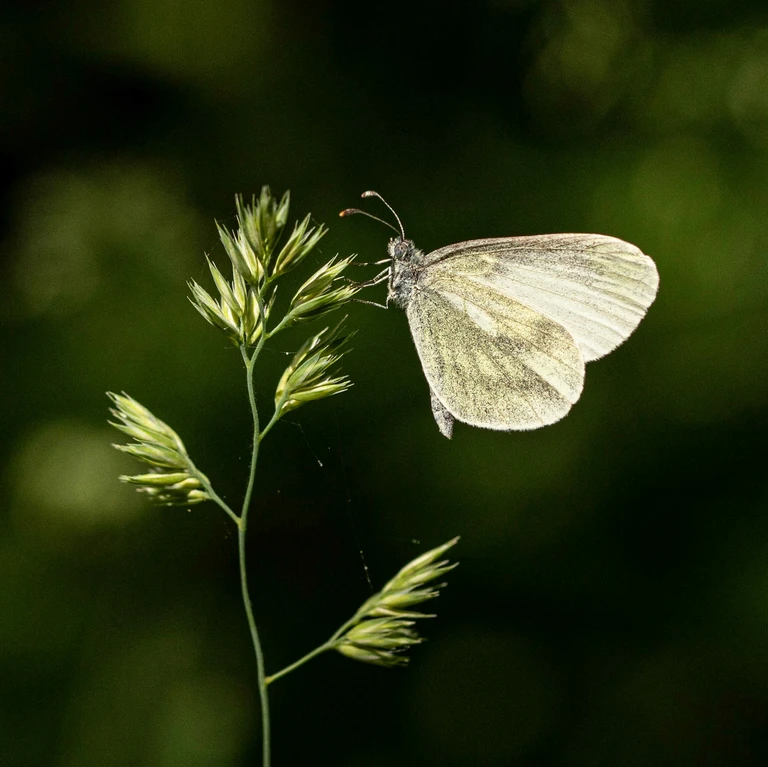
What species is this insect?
Leptidea sinapis/juvernica
